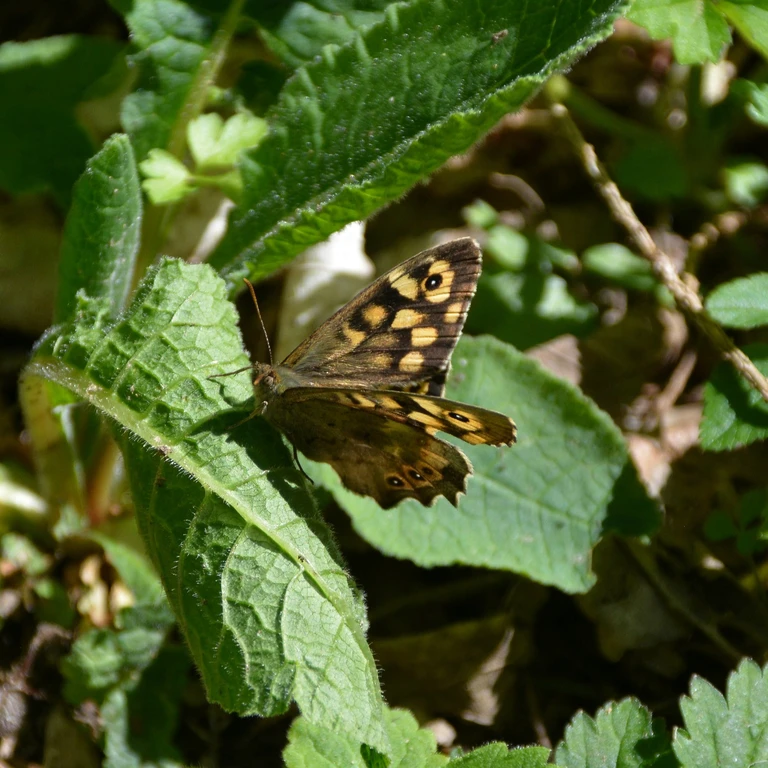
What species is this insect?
Pararge aegeria
